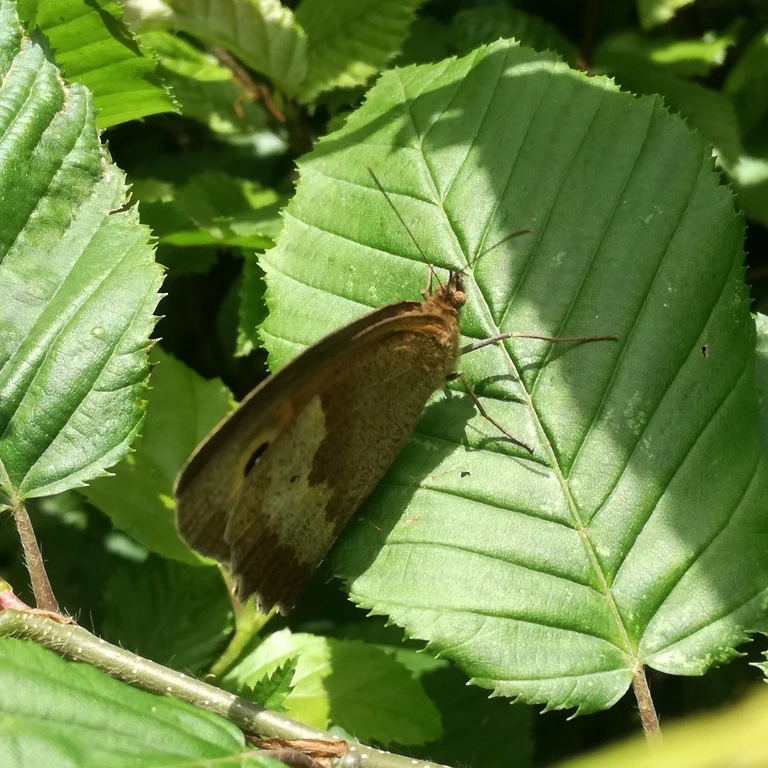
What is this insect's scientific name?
Maniola jurtina
